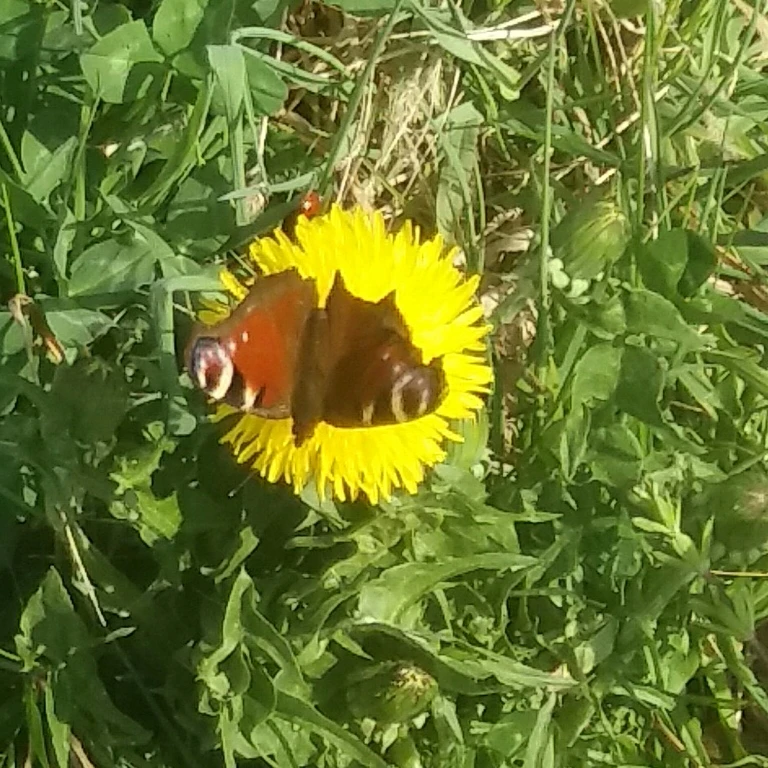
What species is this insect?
Aglais io
